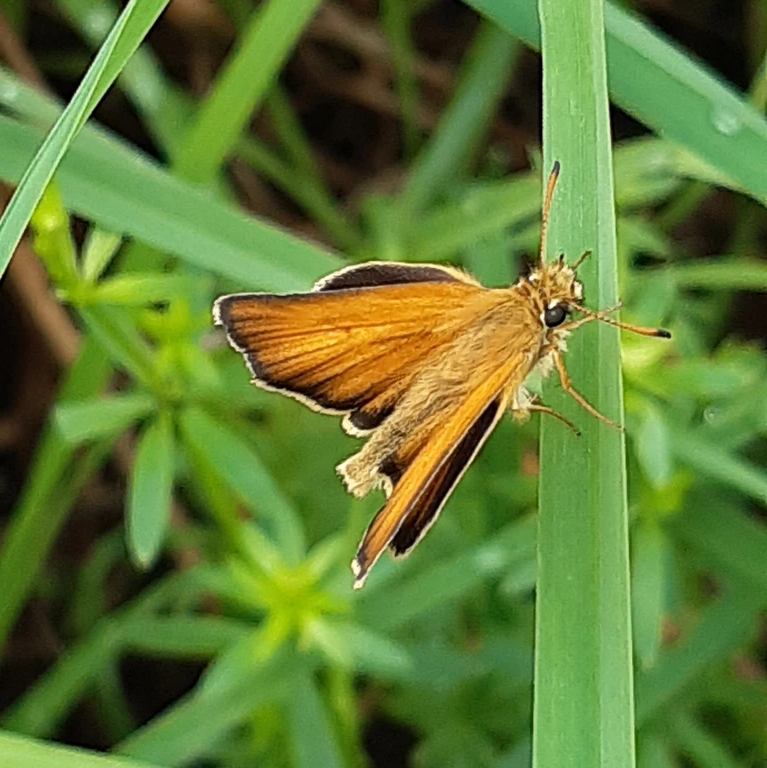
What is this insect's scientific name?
Thymelicus lineola
